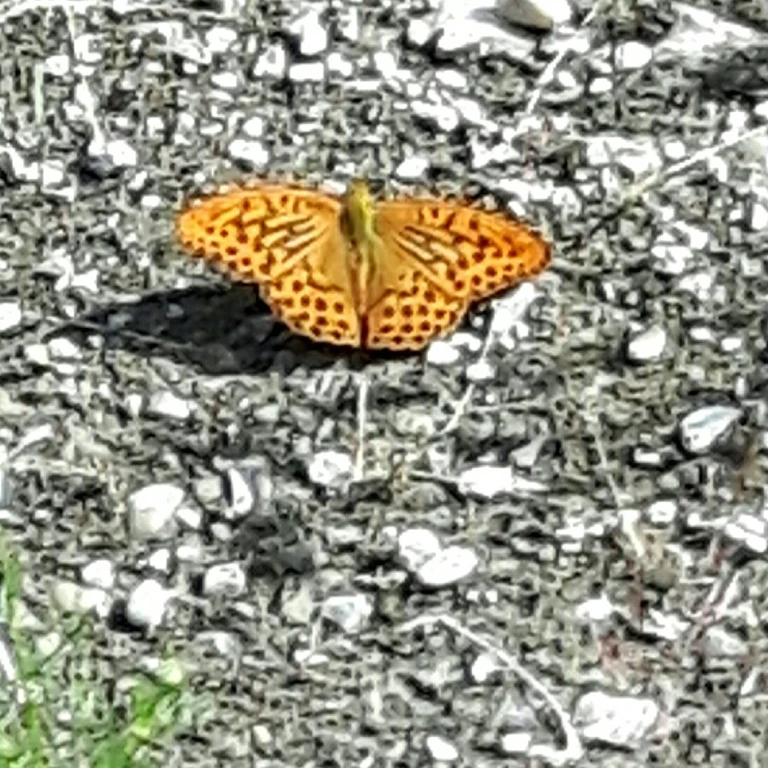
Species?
Argynnis paphia
